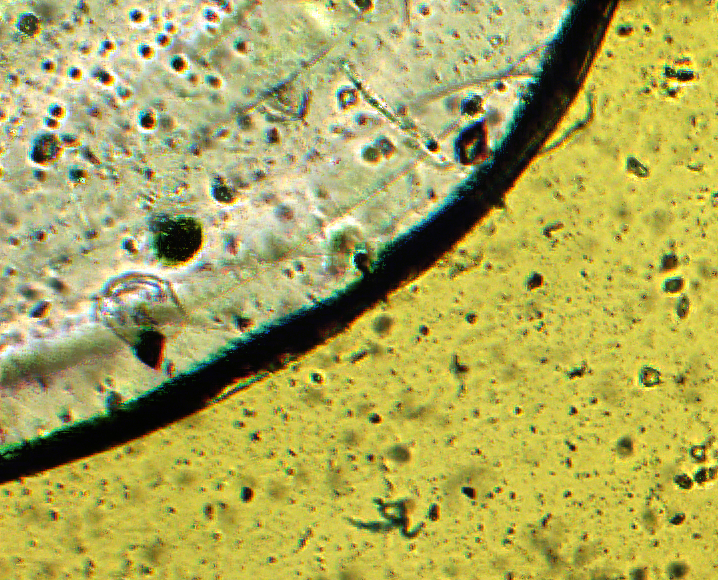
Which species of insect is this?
Bardylis australiensis
